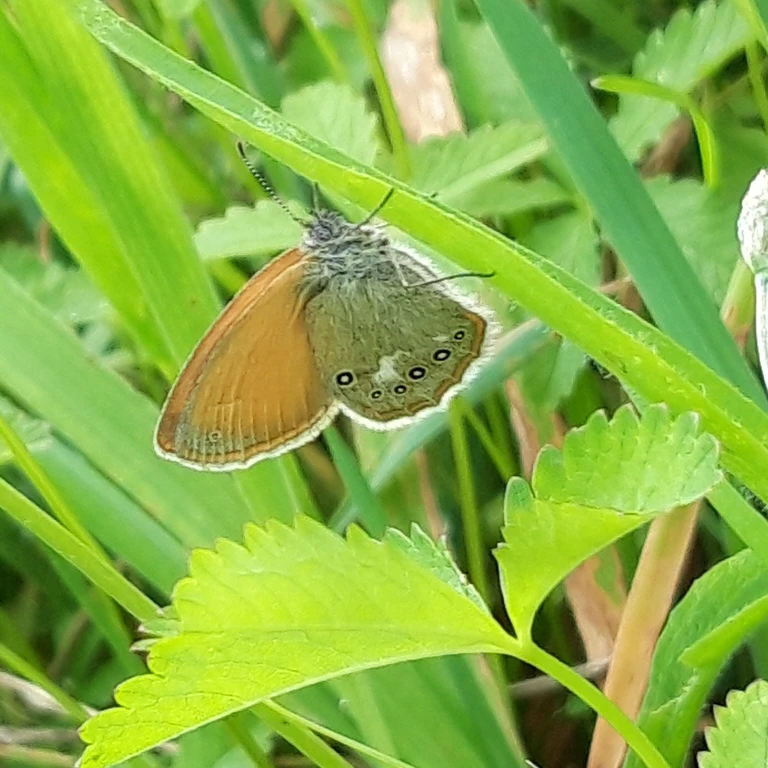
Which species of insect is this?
Coenonympha glycerion (also Coenonympha iphis)
